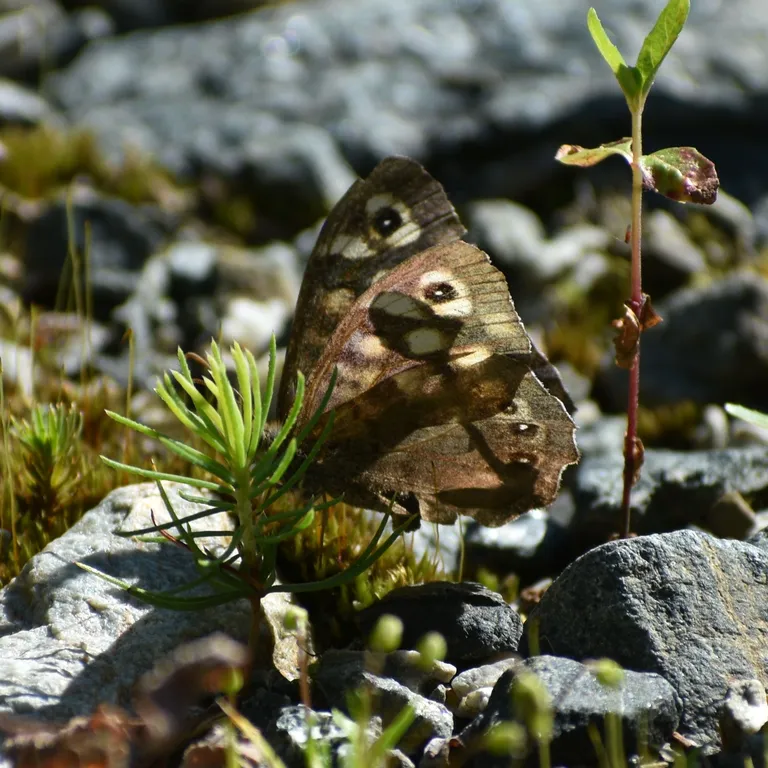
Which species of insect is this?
Pararge aegeria
